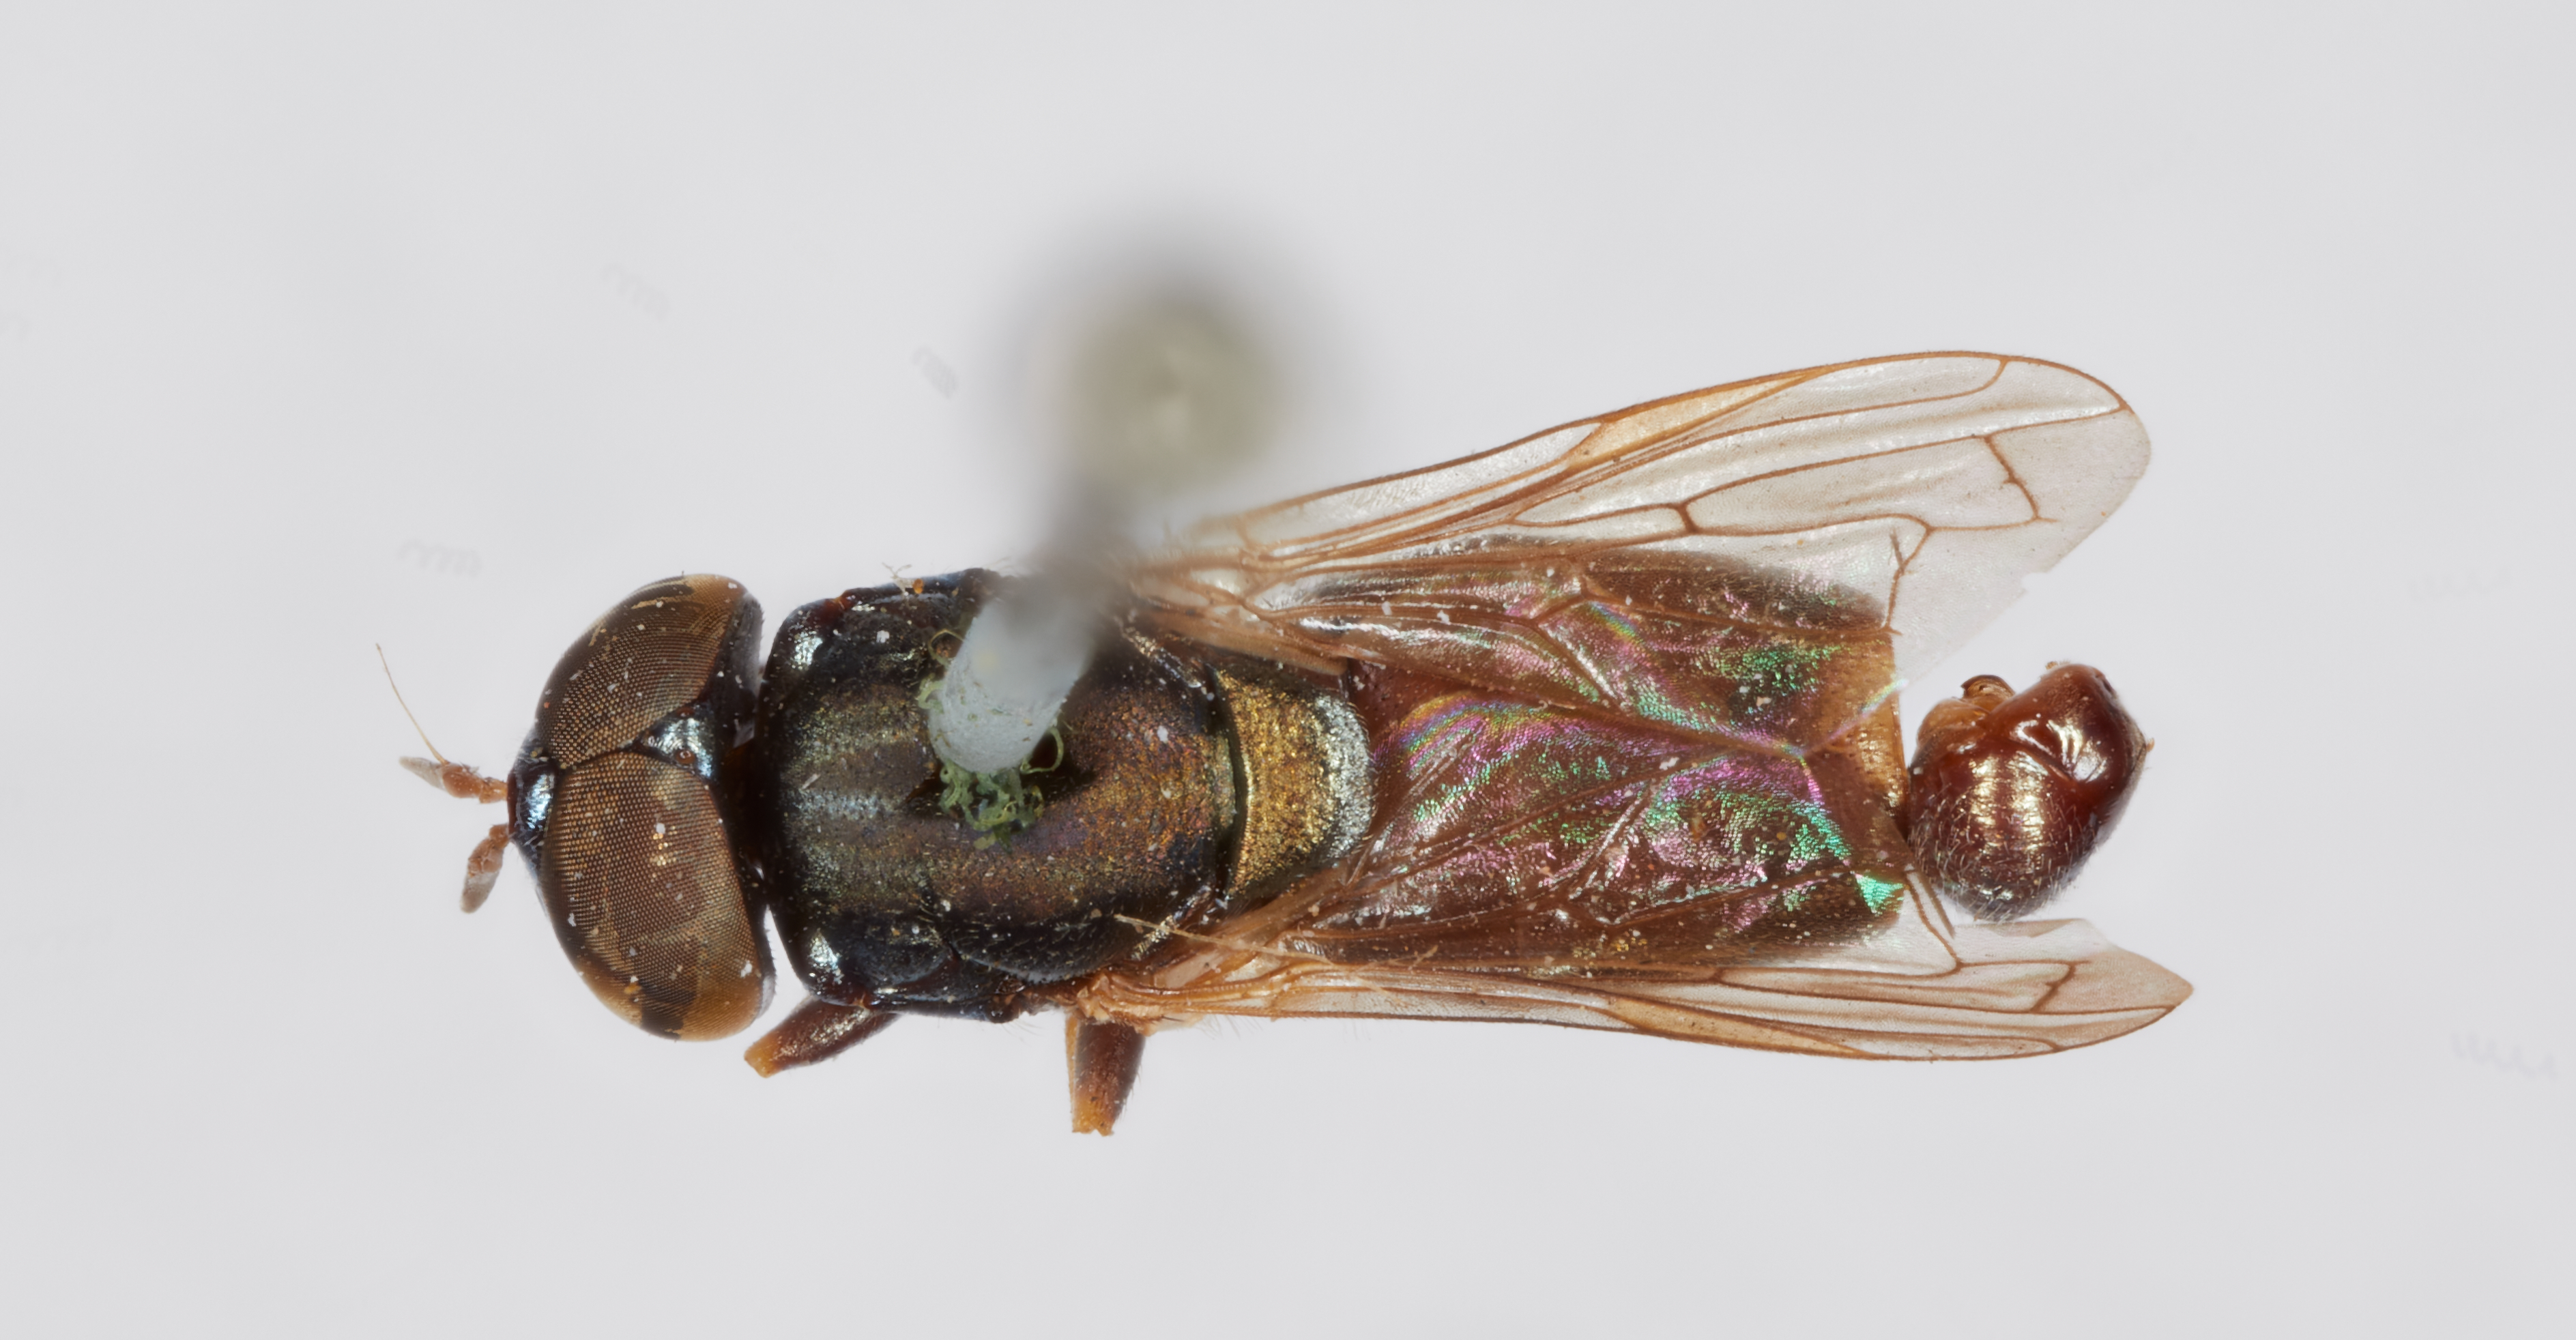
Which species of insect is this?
Chrysogaster pulchella
